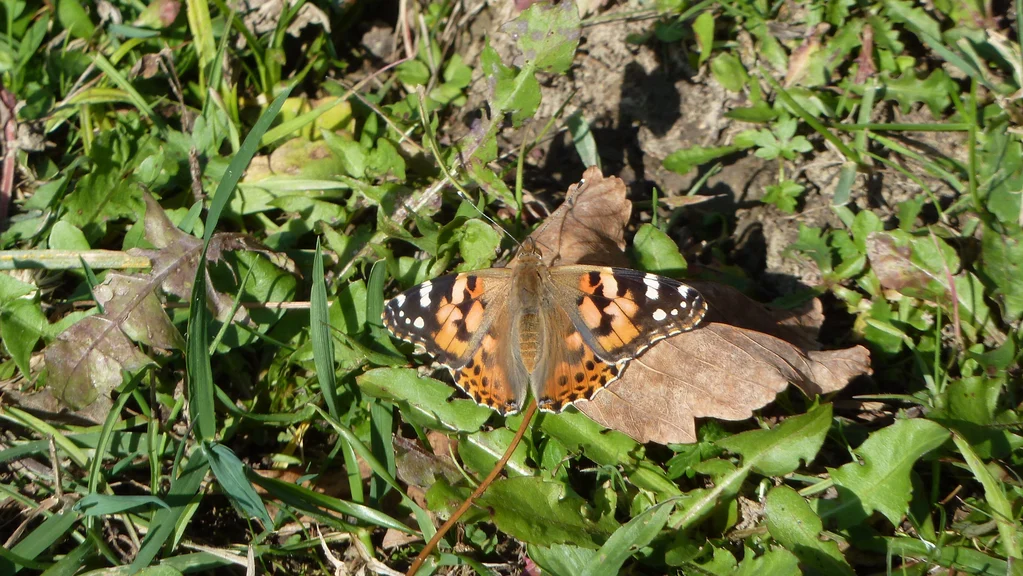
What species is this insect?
Vanessa cardui
